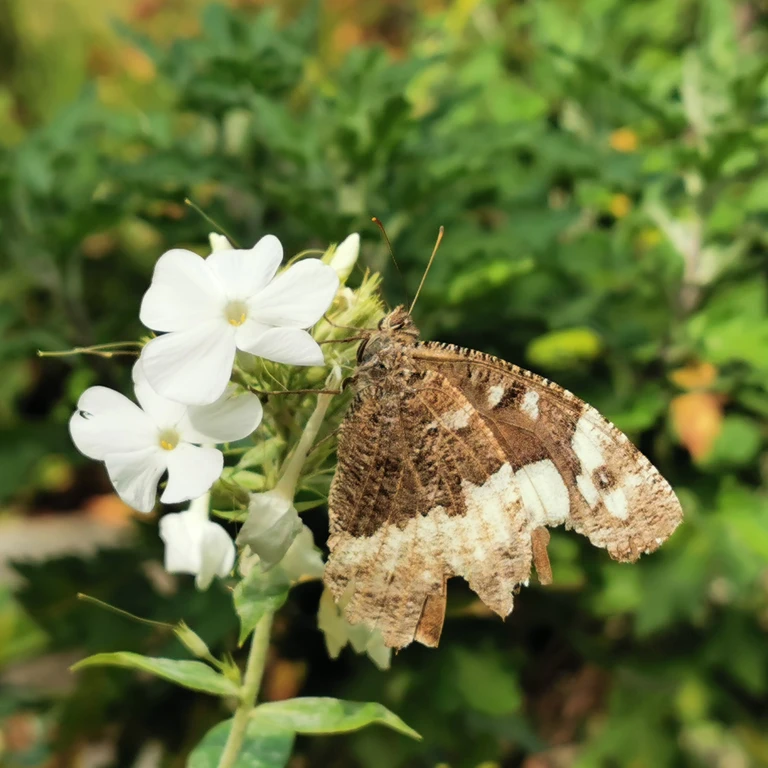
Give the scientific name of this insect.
Brintesia circe
